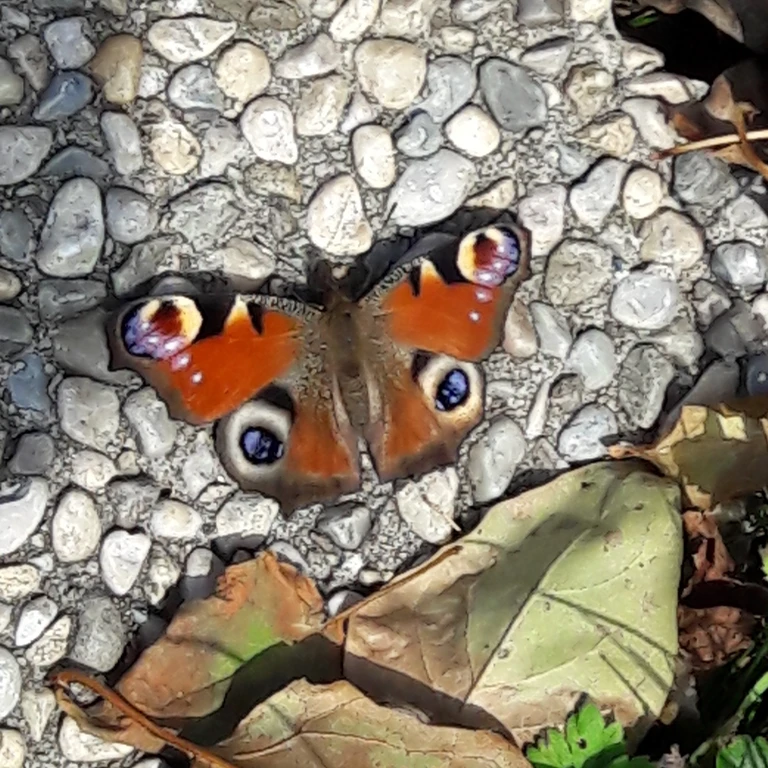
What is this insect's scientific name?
Aglais io
